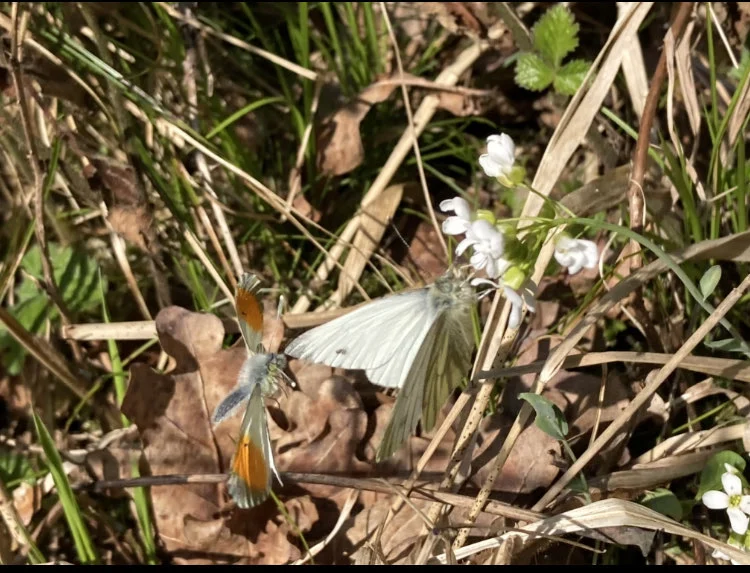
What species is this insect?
Anthocharis cardamines
